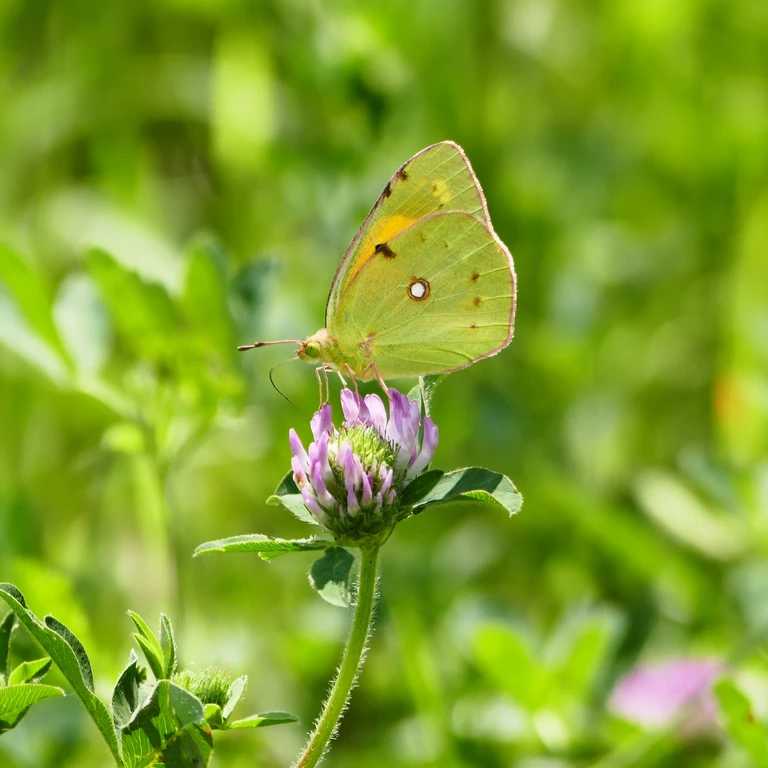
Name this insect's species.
Colias croceus
